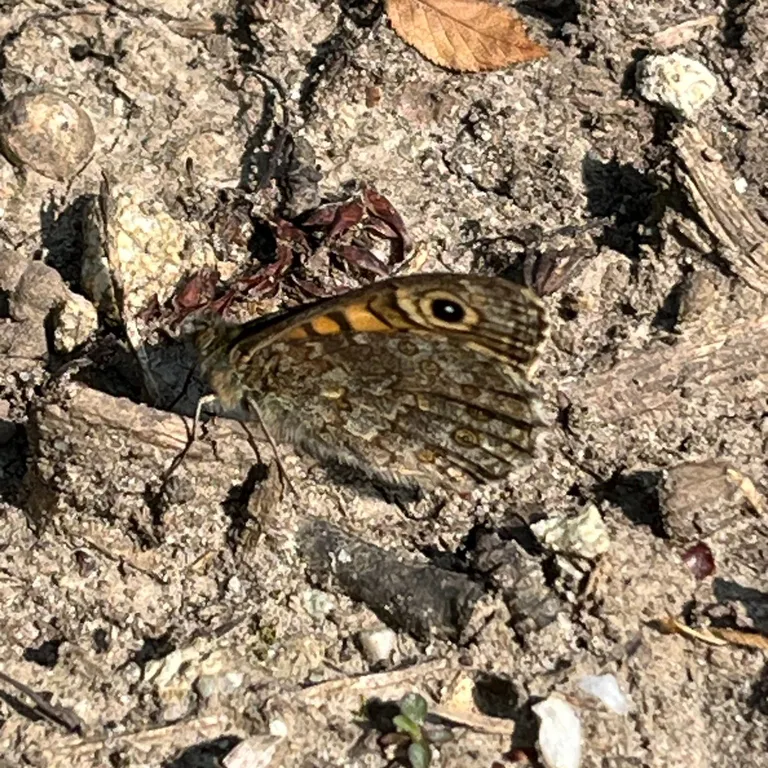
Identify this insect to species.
Lasiommata megera (also Pararge megera)
